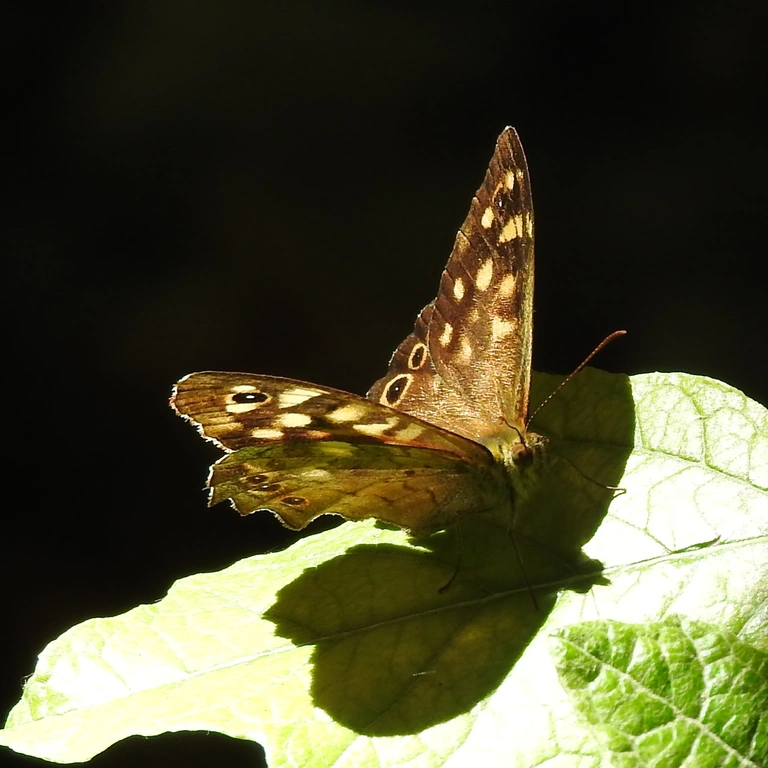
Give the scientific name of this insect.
Pararge aegeria
